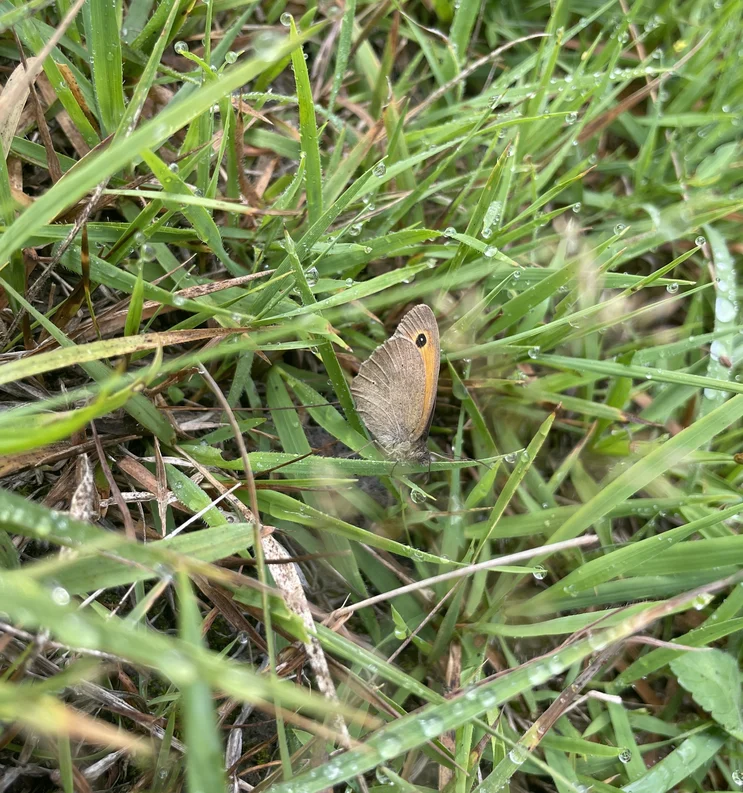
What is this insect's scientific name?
Maniola jurtina
